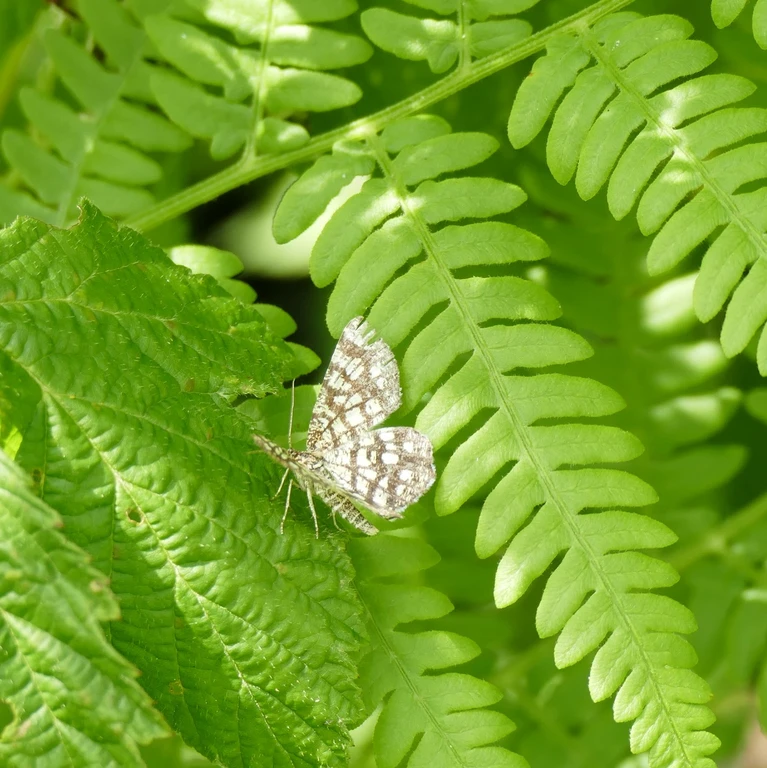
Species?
Chiasmia clathrata
